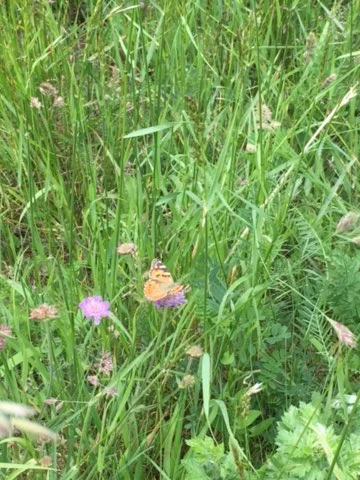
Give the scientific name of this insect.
Vanessa cardui
